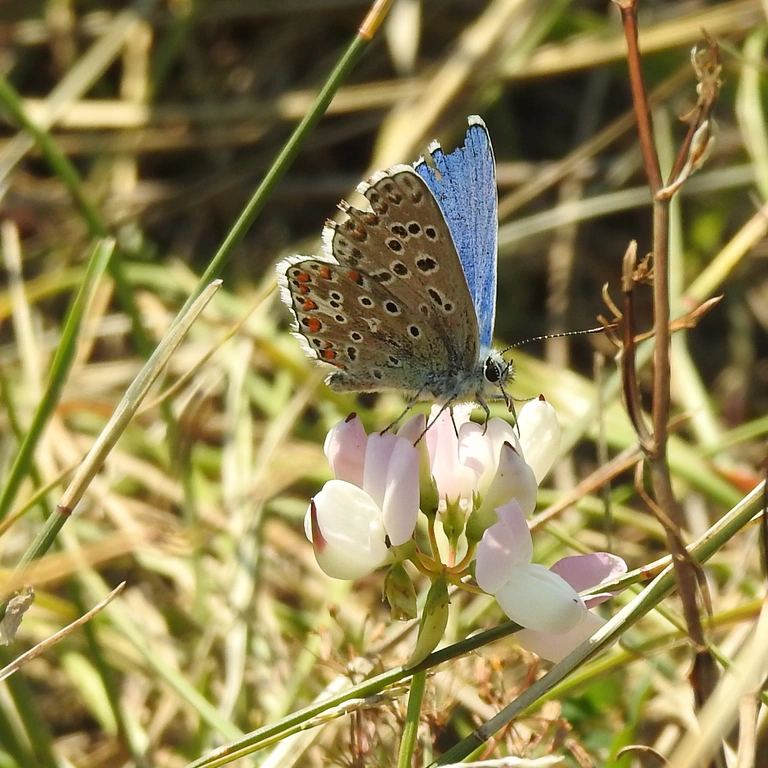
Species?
Lysandra bellargus
